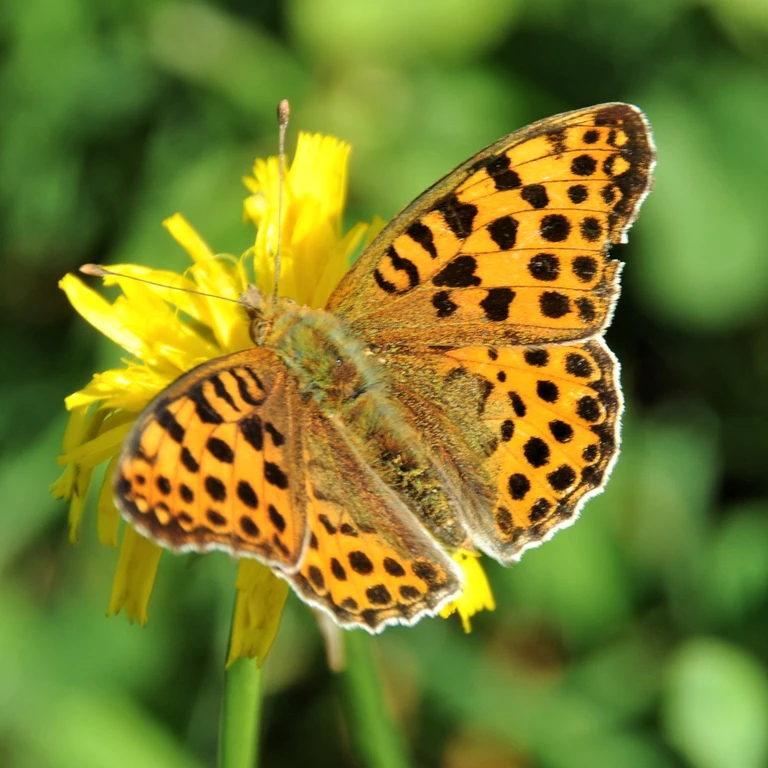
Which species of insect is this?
Issoria lathonia
